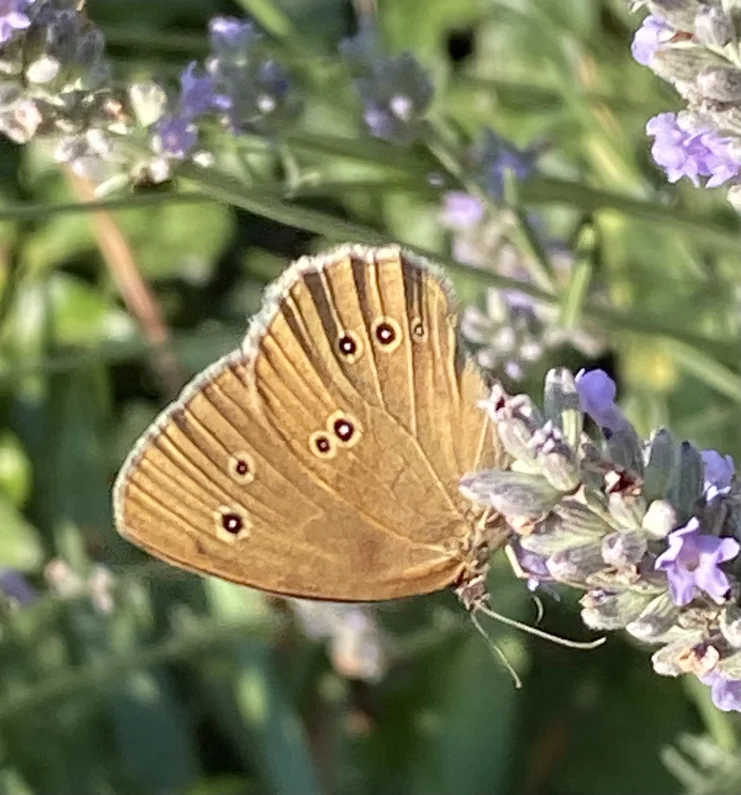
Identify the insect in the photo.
Aphantopus hyperantus
